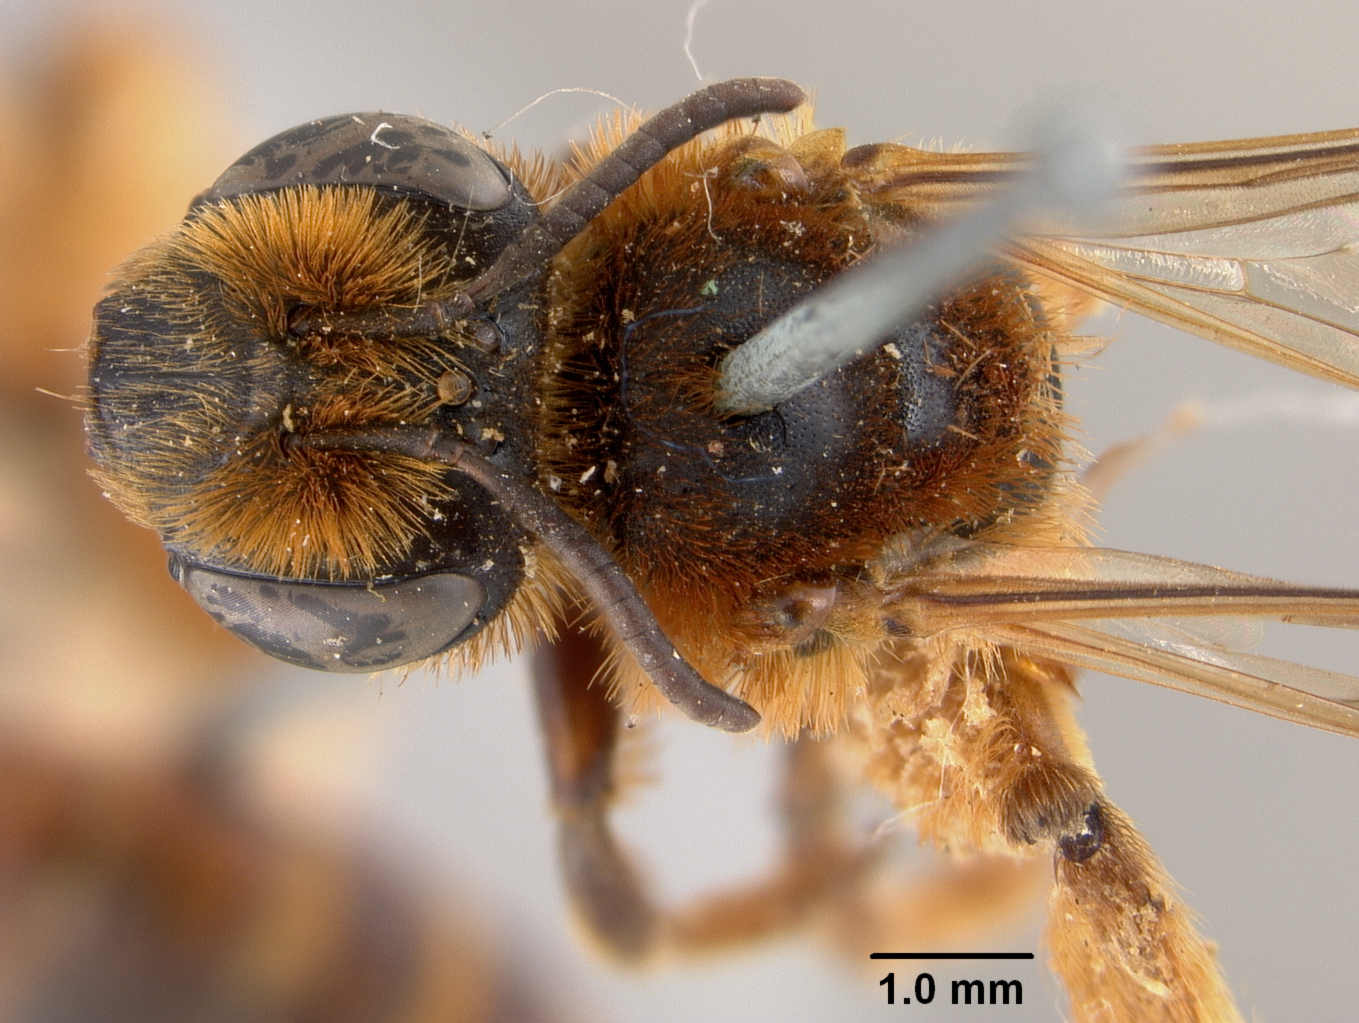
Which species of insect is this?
Andrena zachroa
